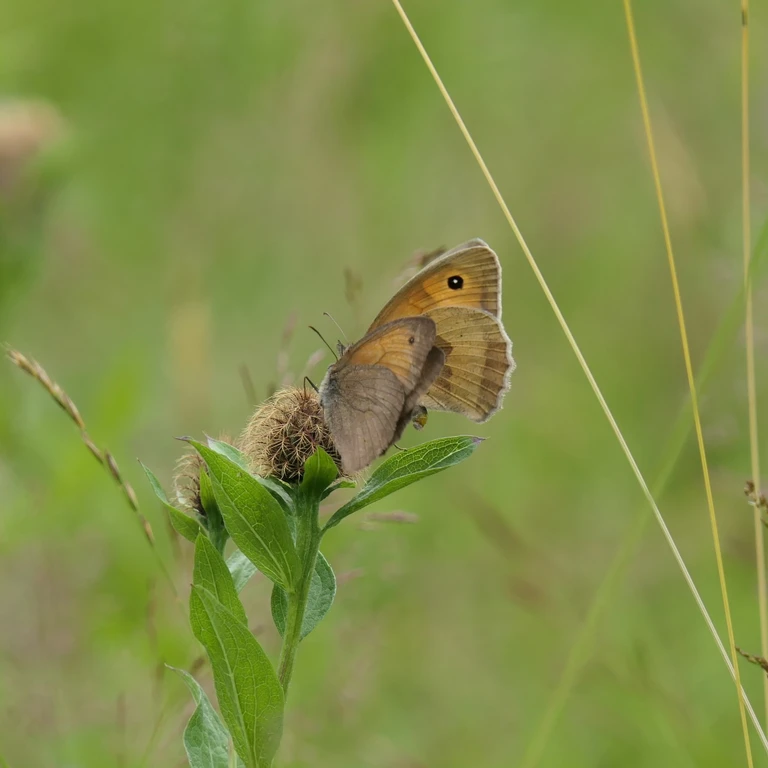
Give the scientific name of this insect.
Maniola jurtina
